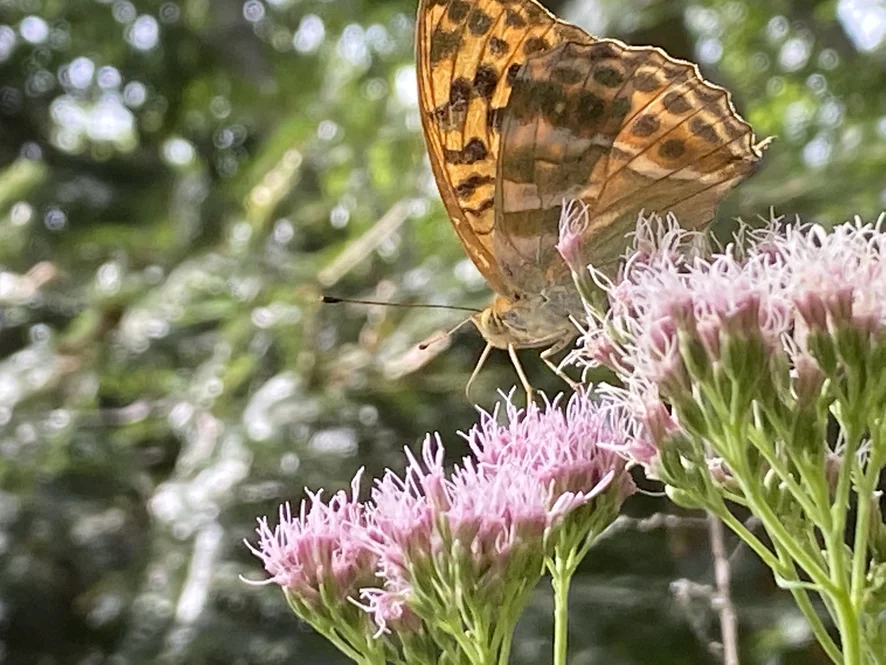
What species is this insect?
Argynnis paphia
